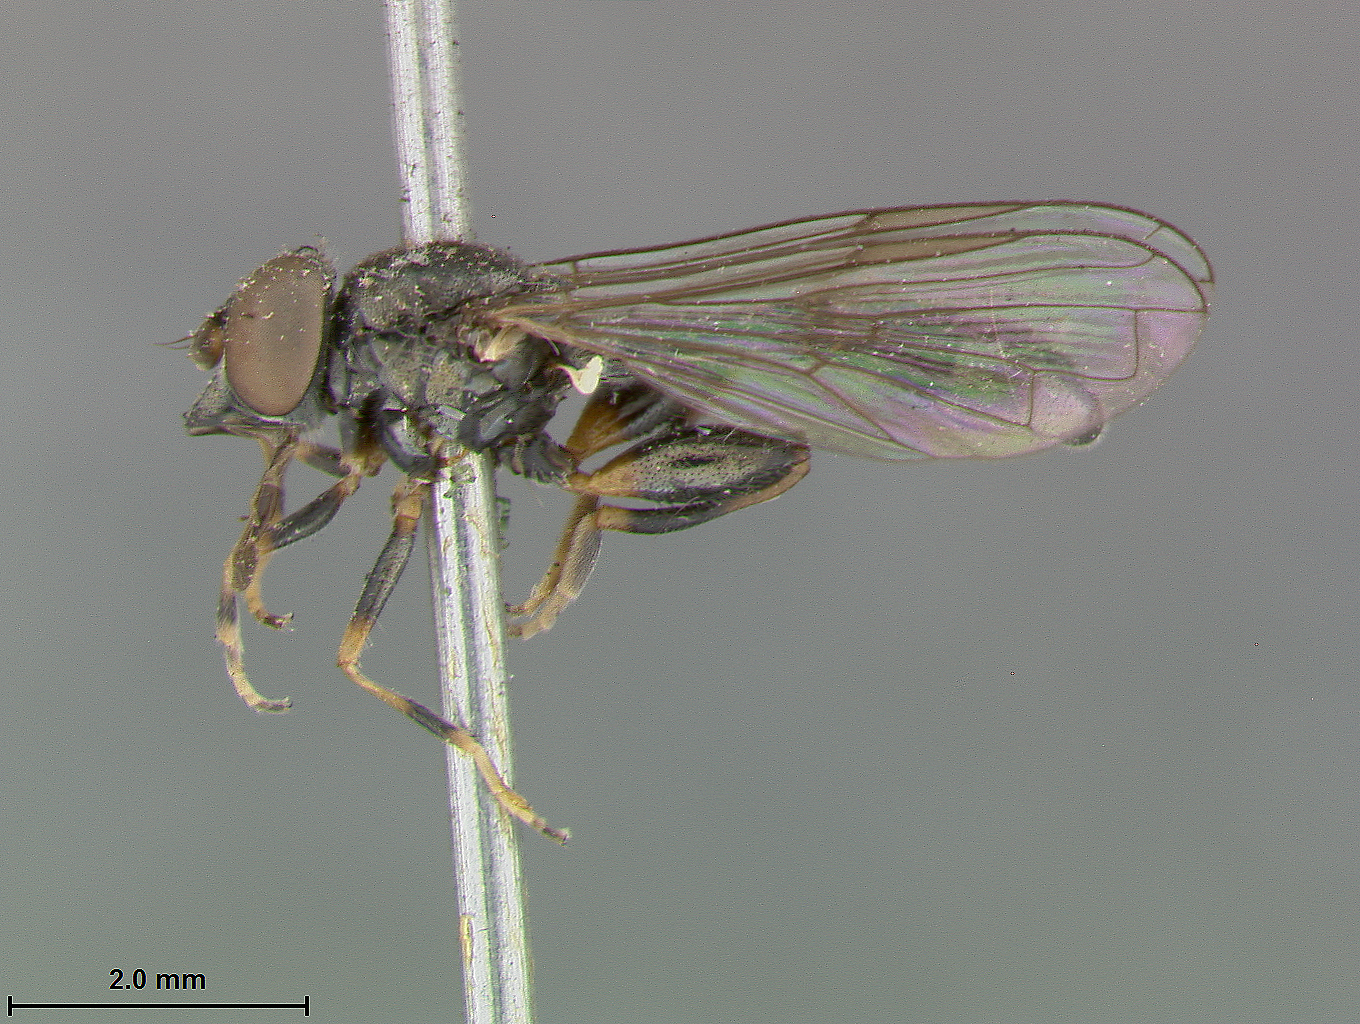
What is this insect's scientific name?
Neoascia macrofemoralis
